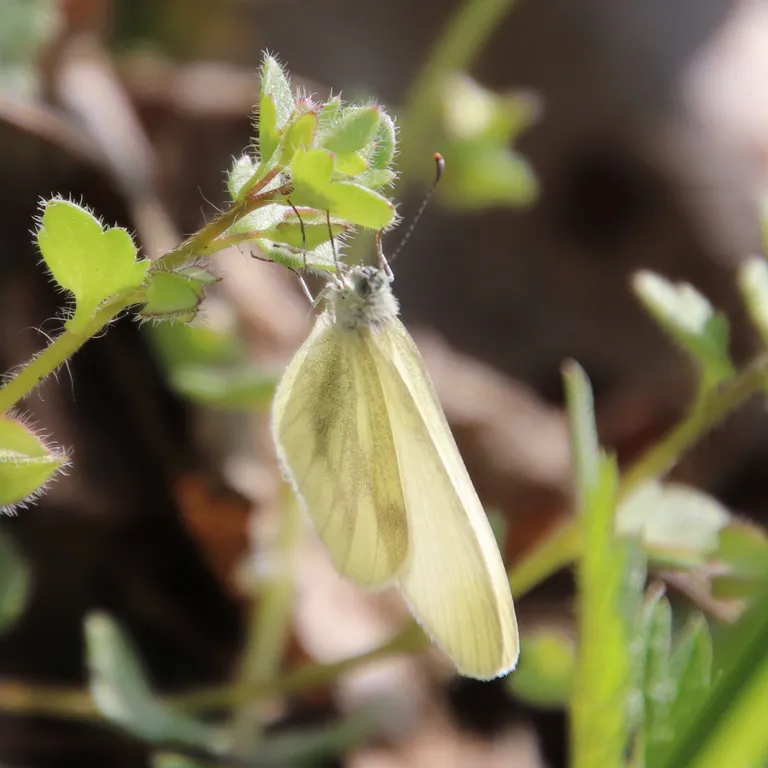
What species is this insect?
Leptidea sinapis/juvernica
